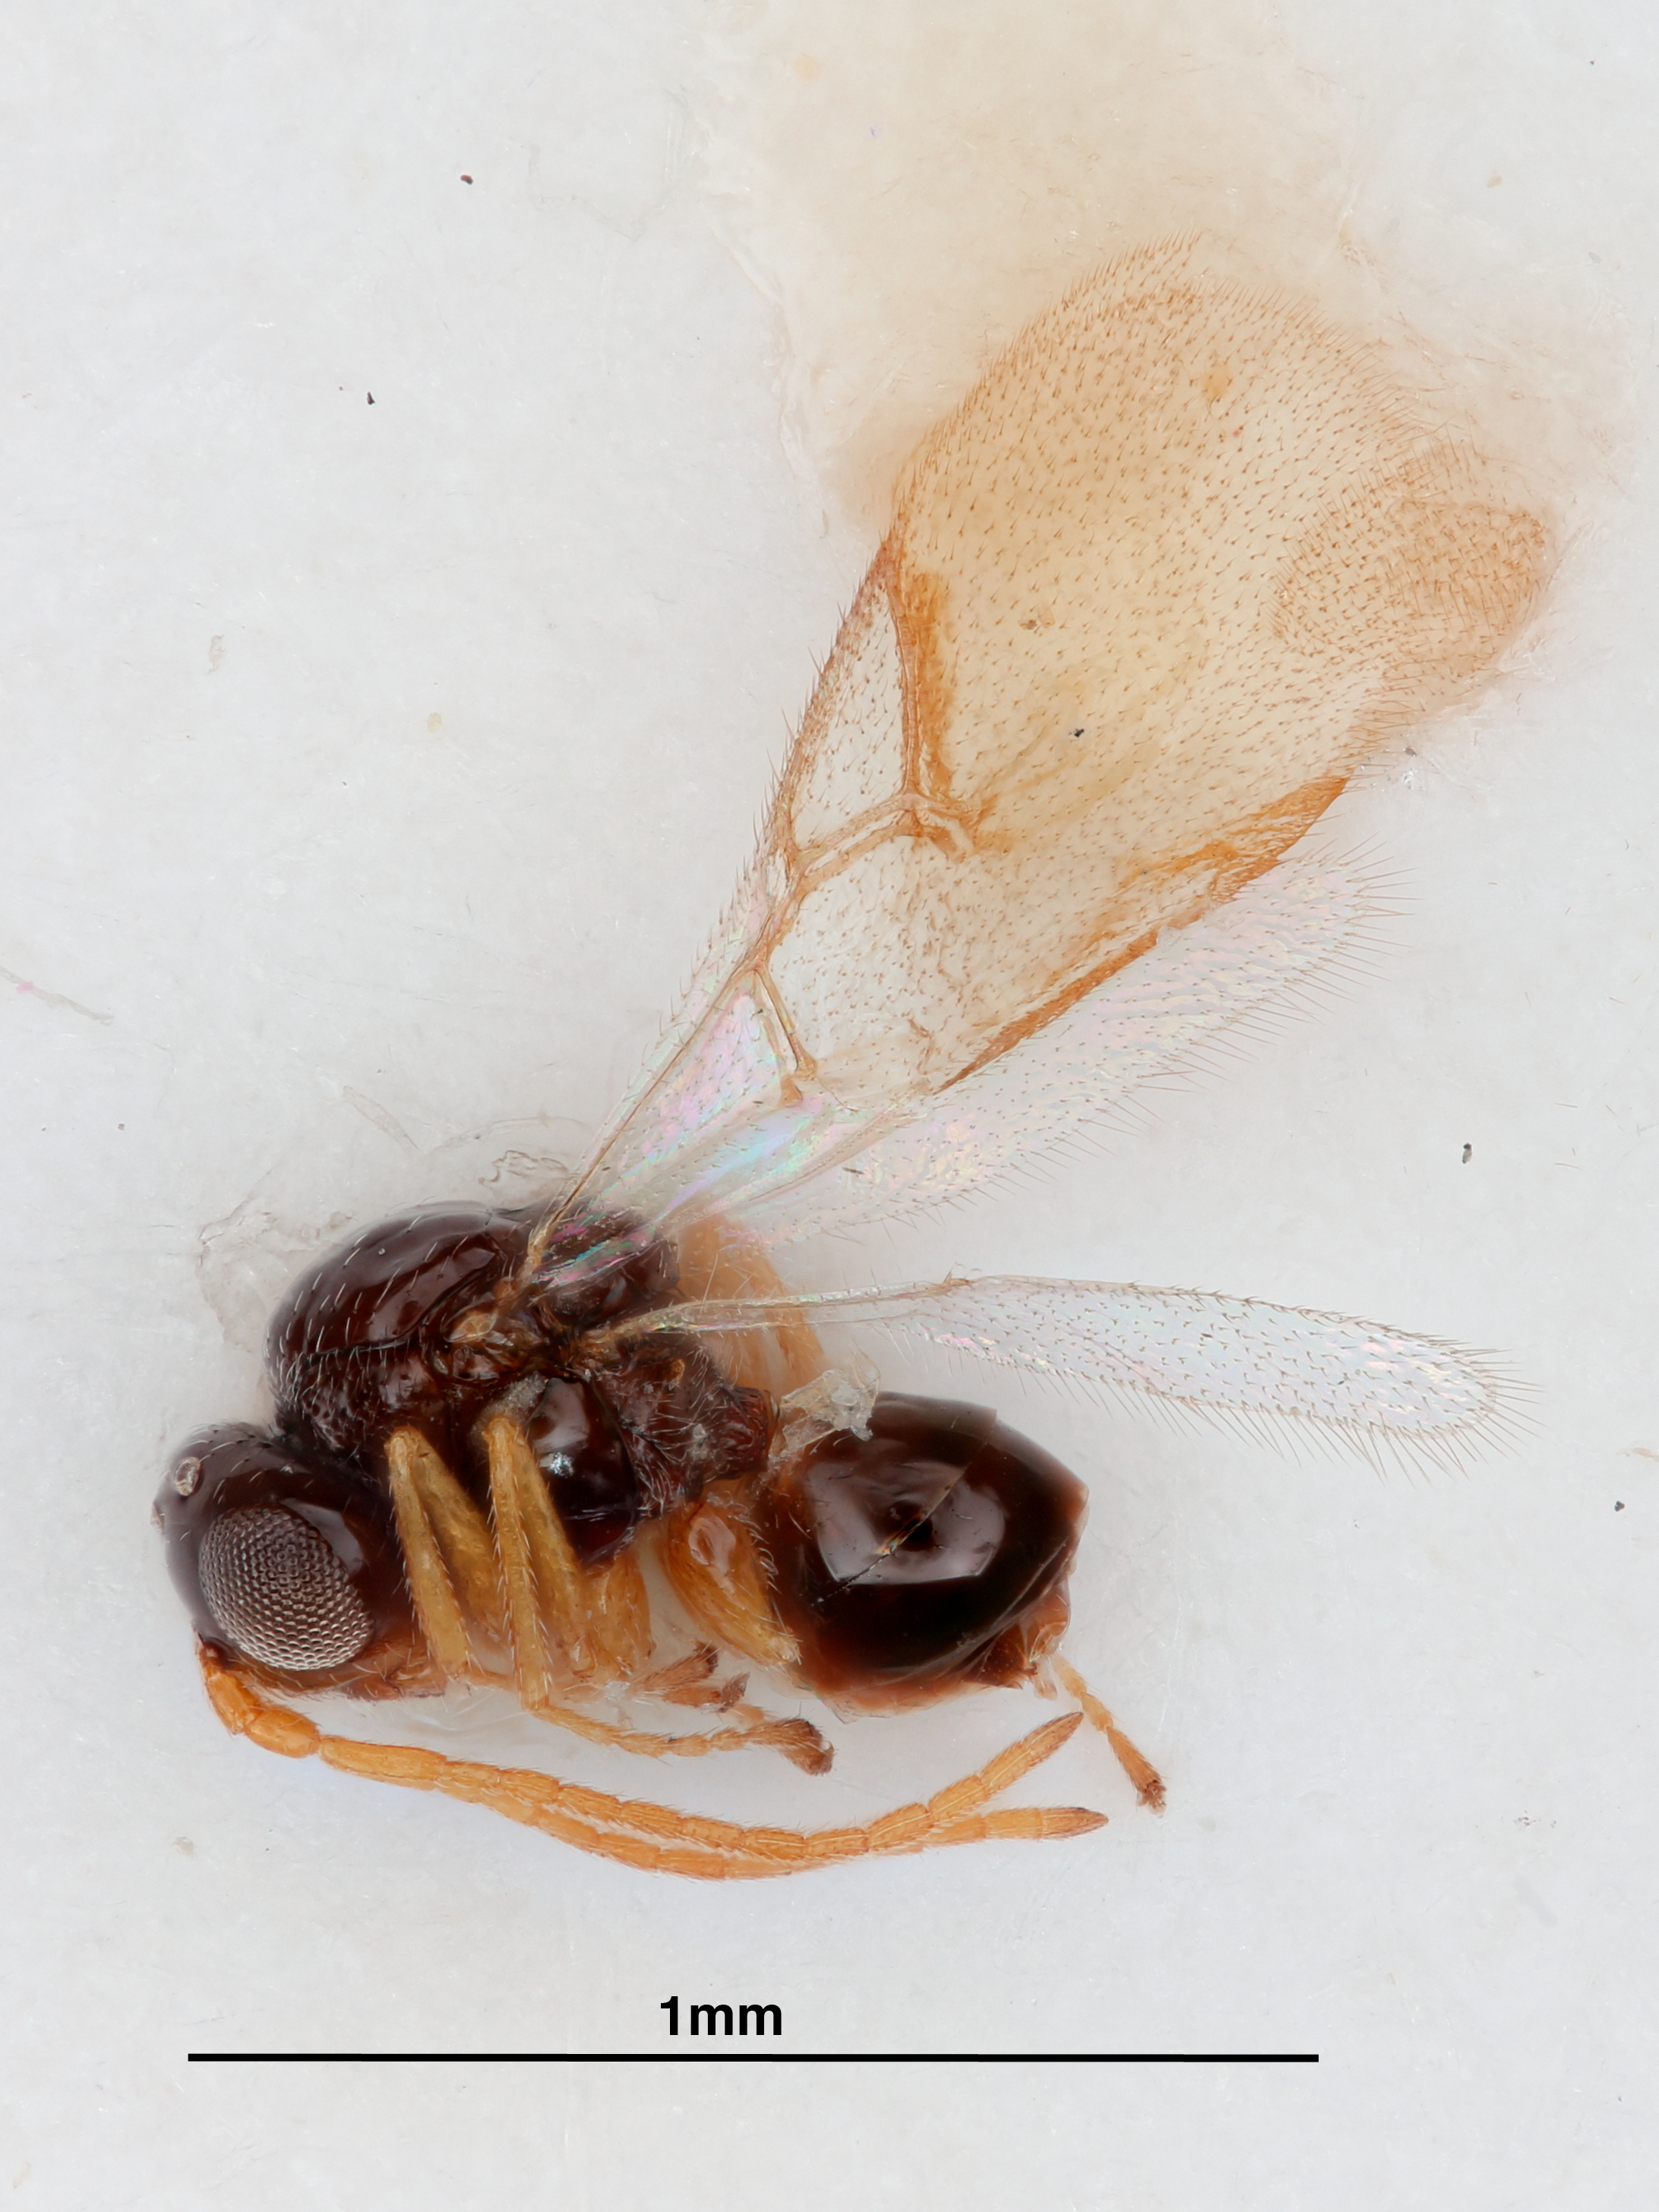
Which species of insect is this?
Phaenoglyphis jeffersoni
